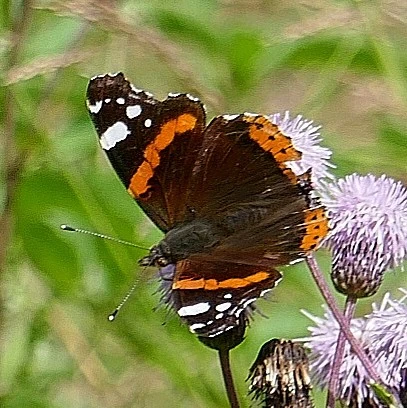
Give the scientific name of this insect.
Vanessa atalanta
